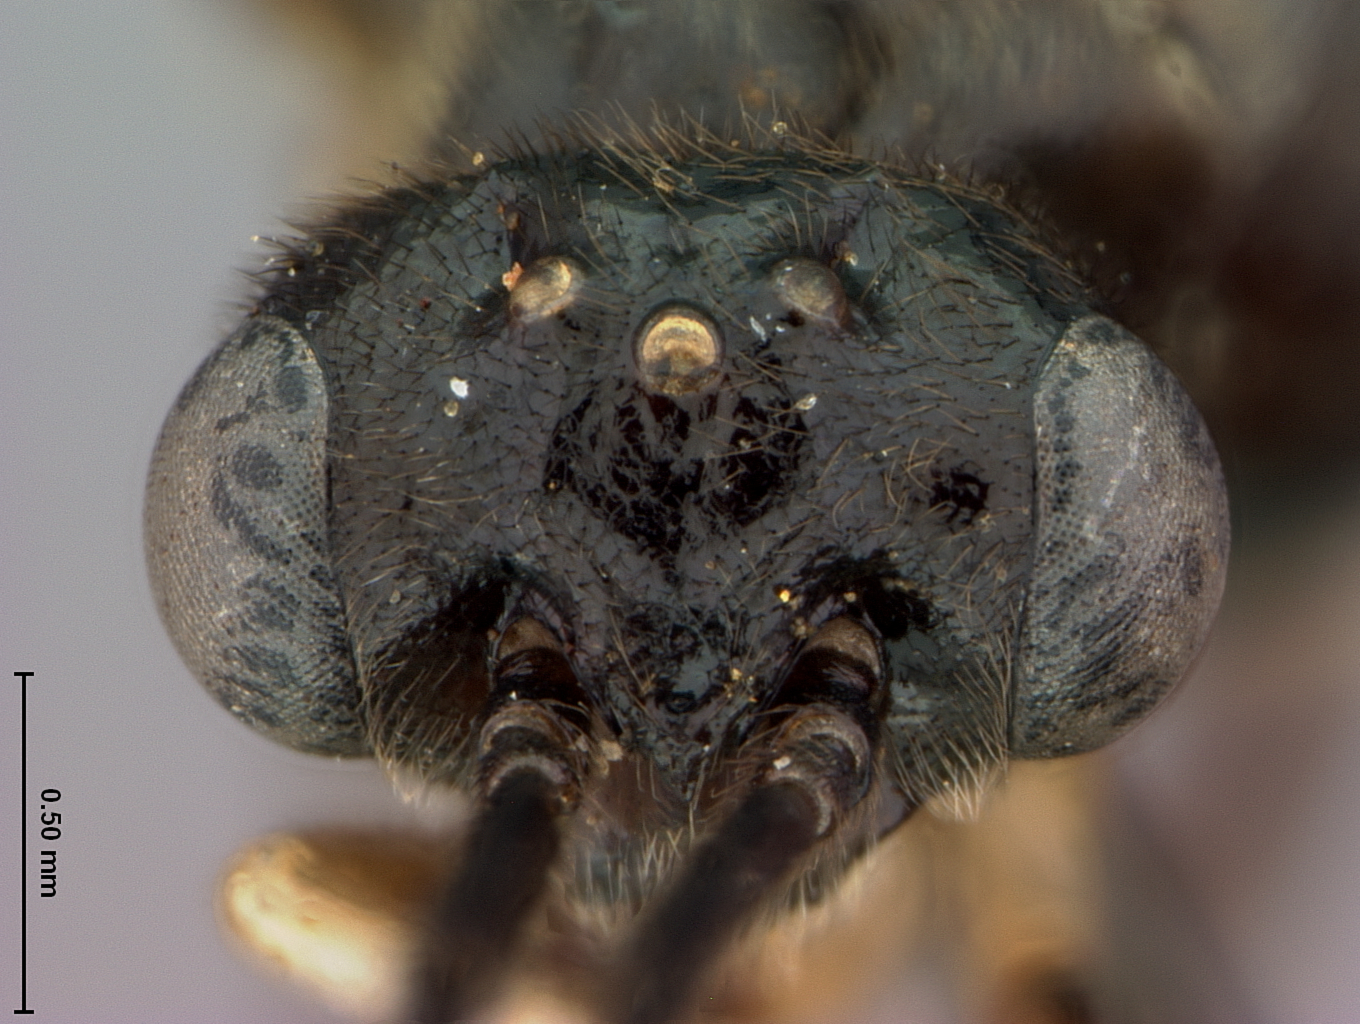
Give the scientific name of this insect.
Priophorus crataegi
